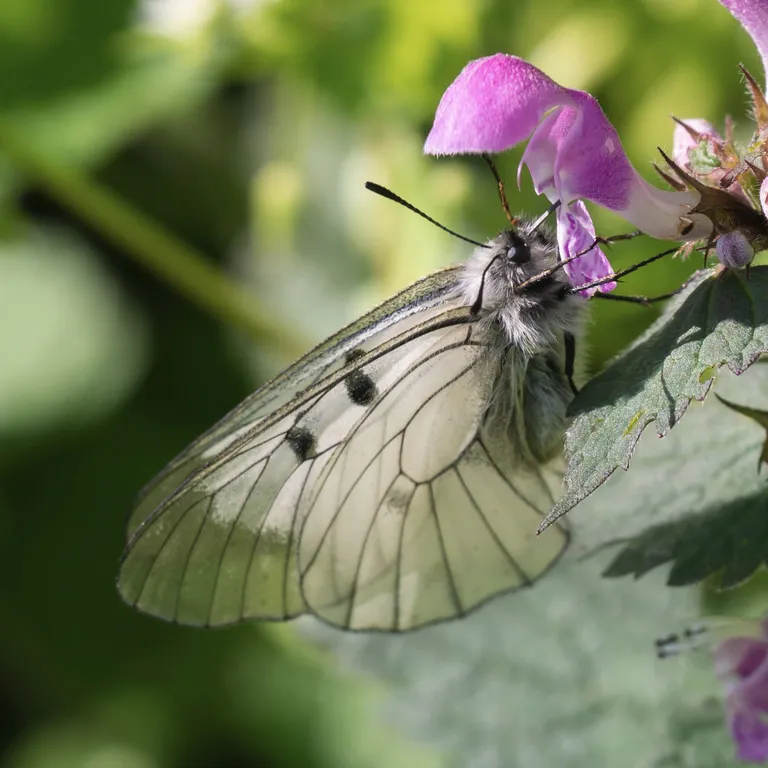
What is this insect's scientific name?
Parnassius mnemosyne
